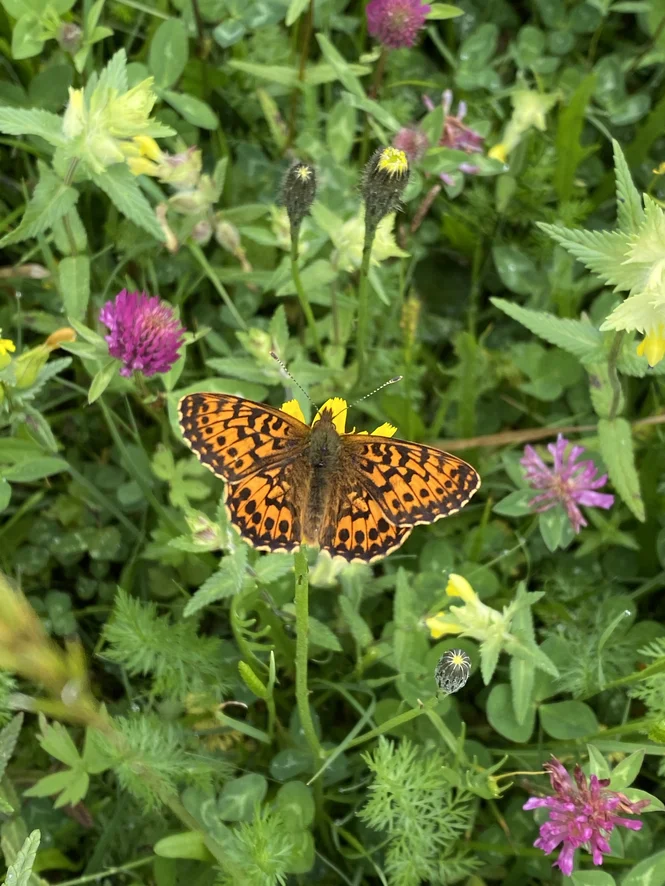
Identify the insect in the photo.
Boloria titania
